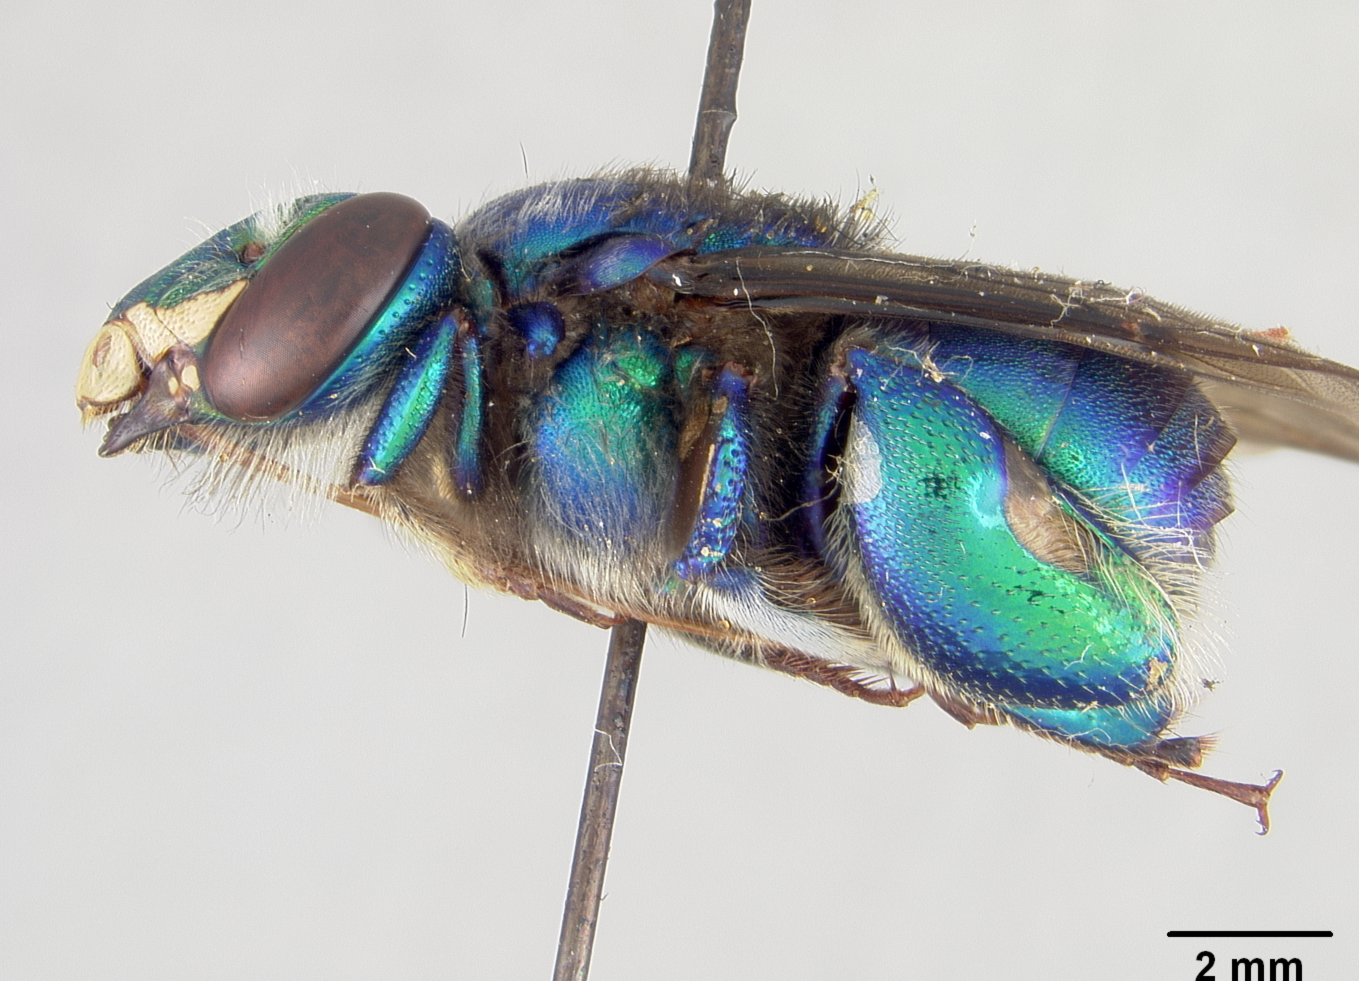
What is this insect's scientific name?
Euglossa mandibularis
